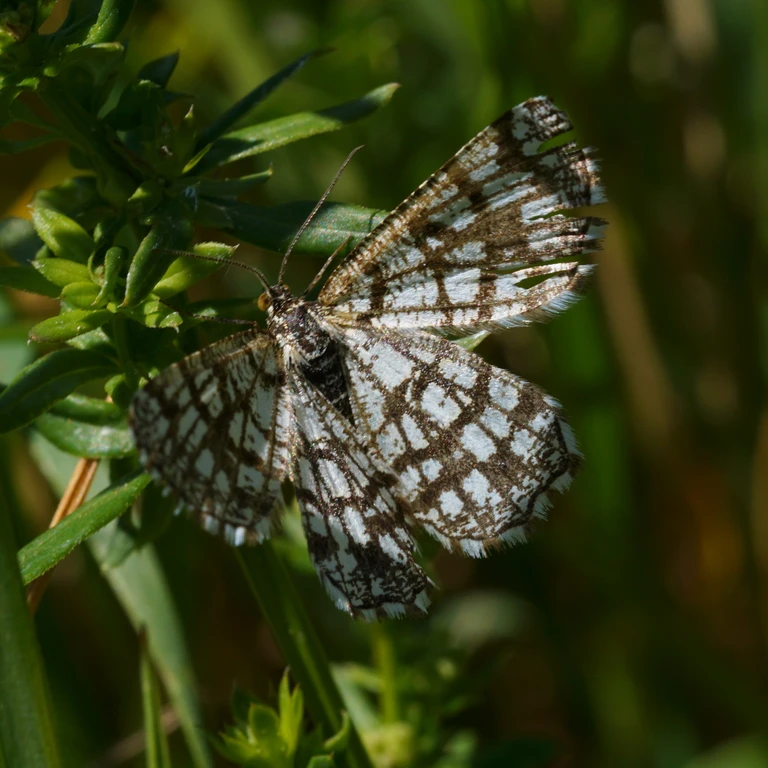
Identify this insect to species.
Chiasmia clathrata
